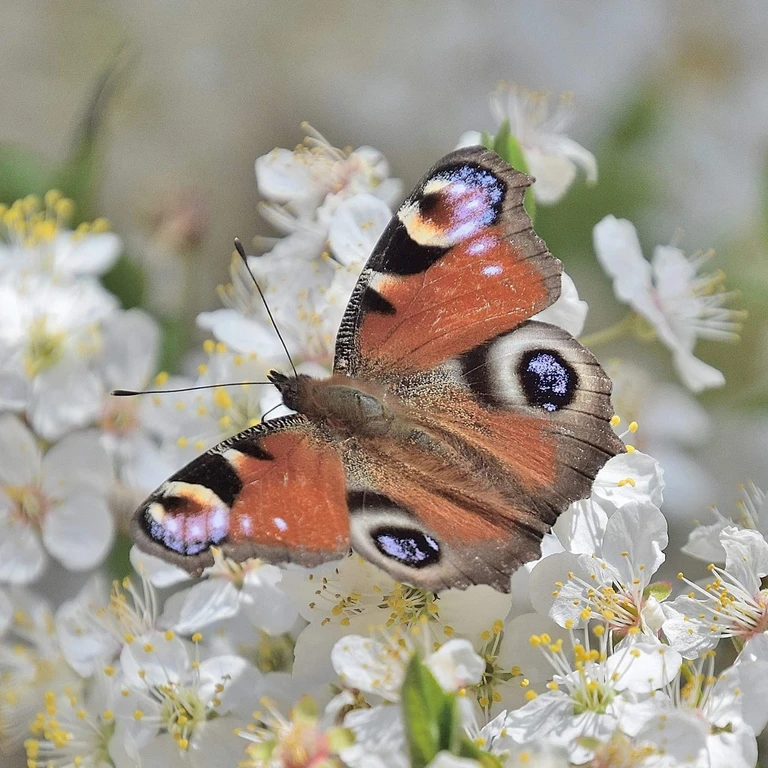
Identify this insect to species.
Aglais io
